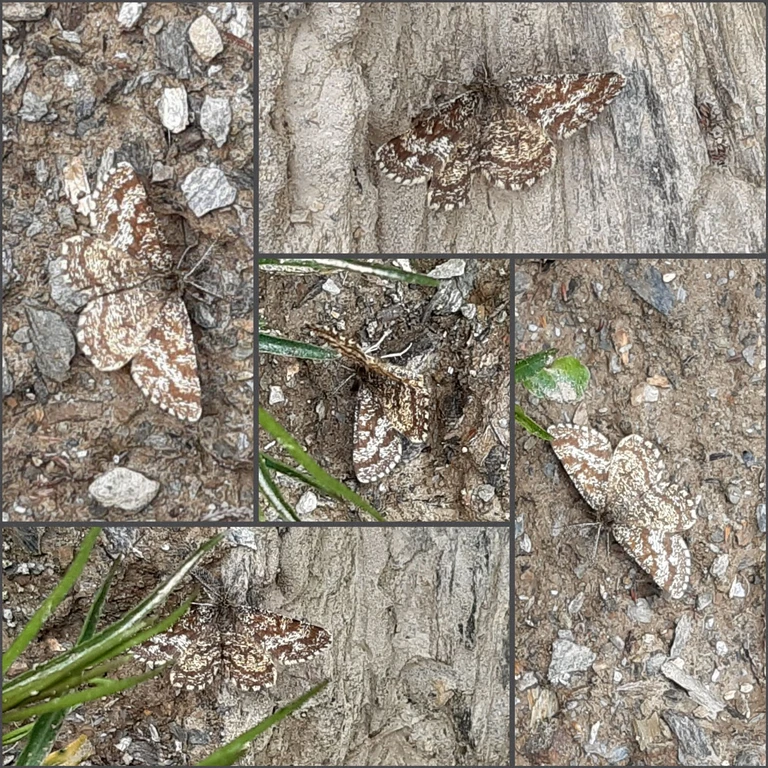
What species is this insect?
Ematurga atomaria
